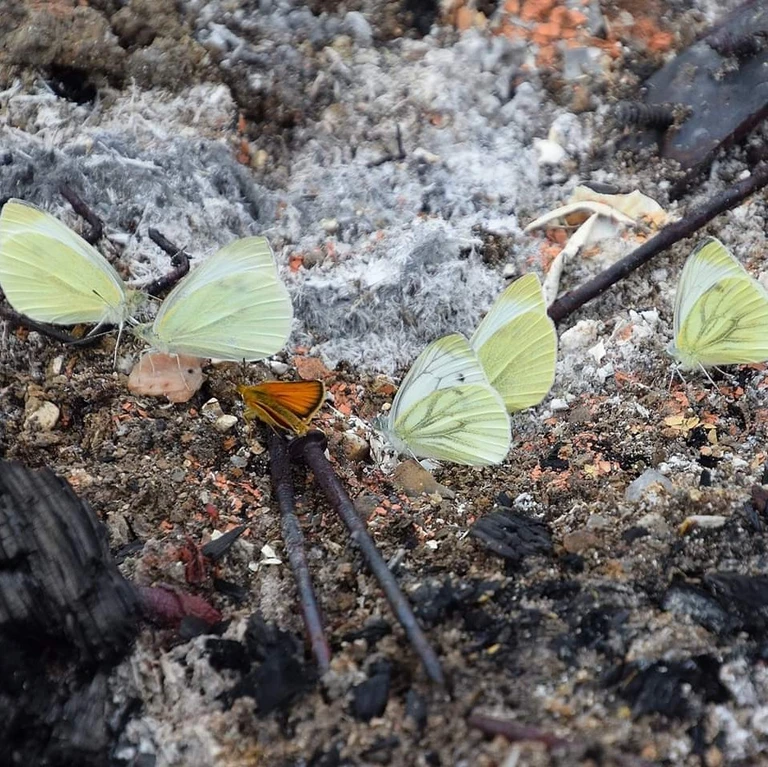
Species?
Pieris napi
